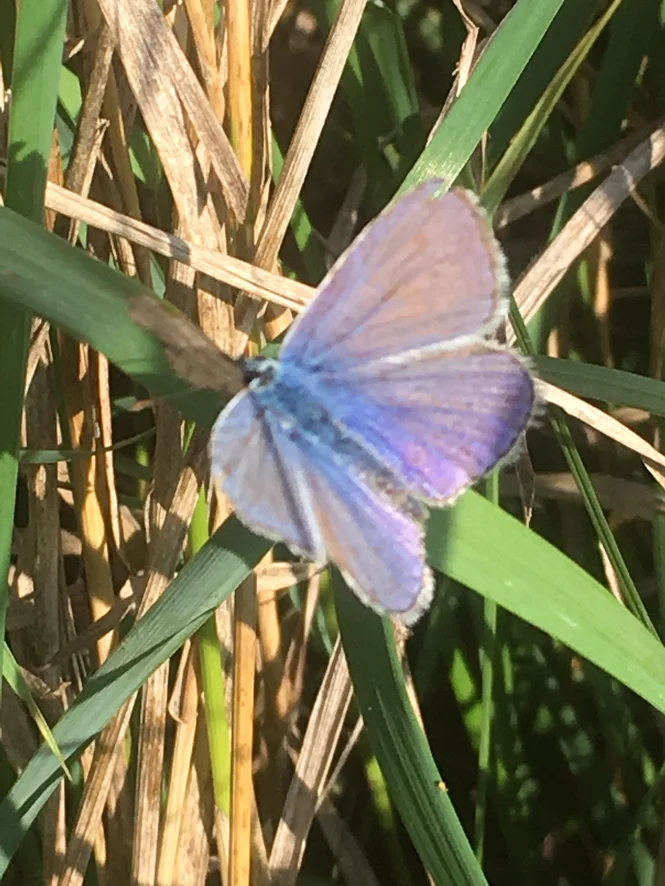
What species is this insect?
Polyommatus icarus
